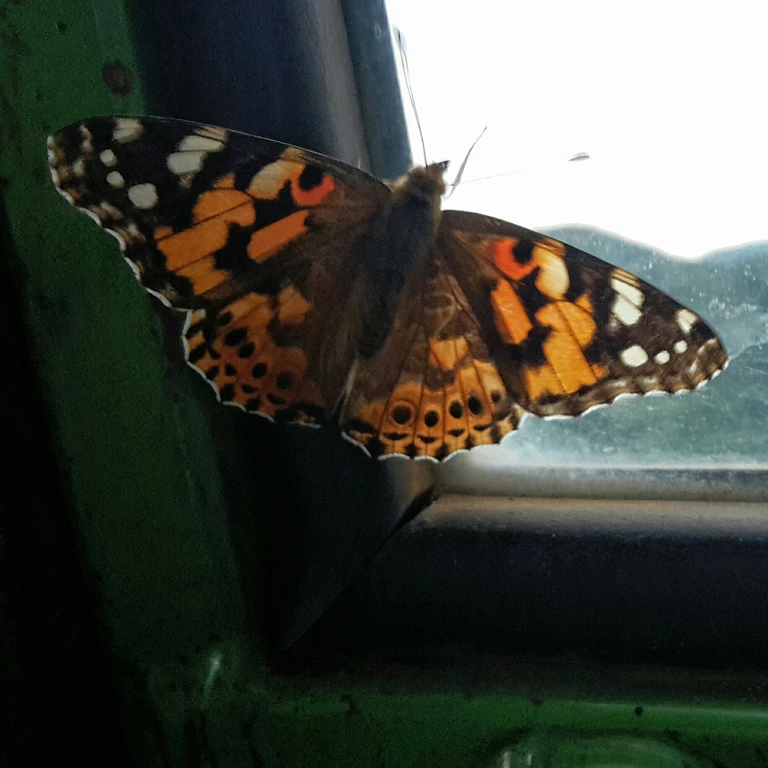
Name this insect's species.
Vanessa cardui
